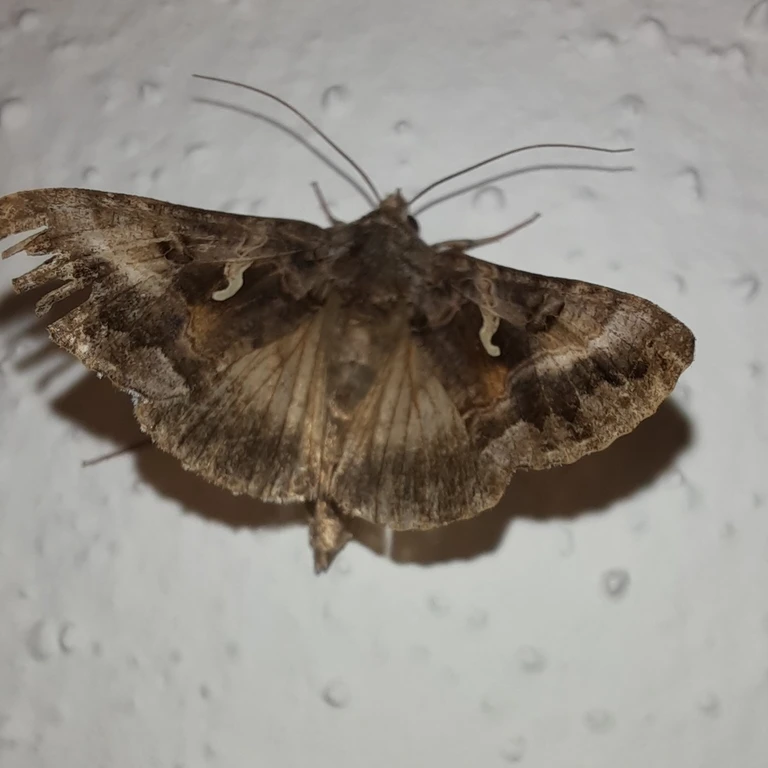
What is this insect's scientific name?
Autographa gamma
